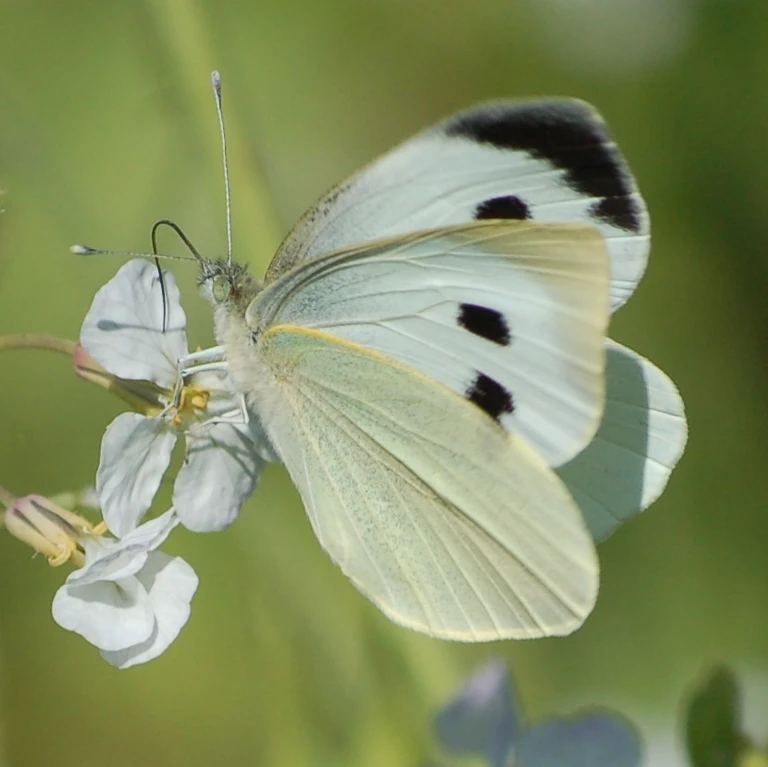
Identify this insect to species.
Pieris brassicae
